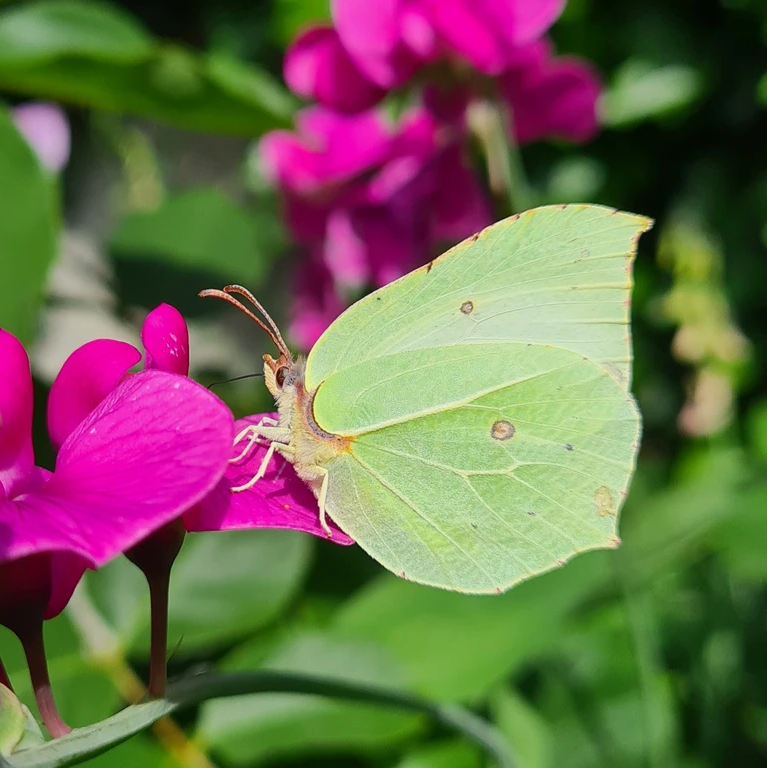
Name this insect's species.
Gonepteryx rhamni
